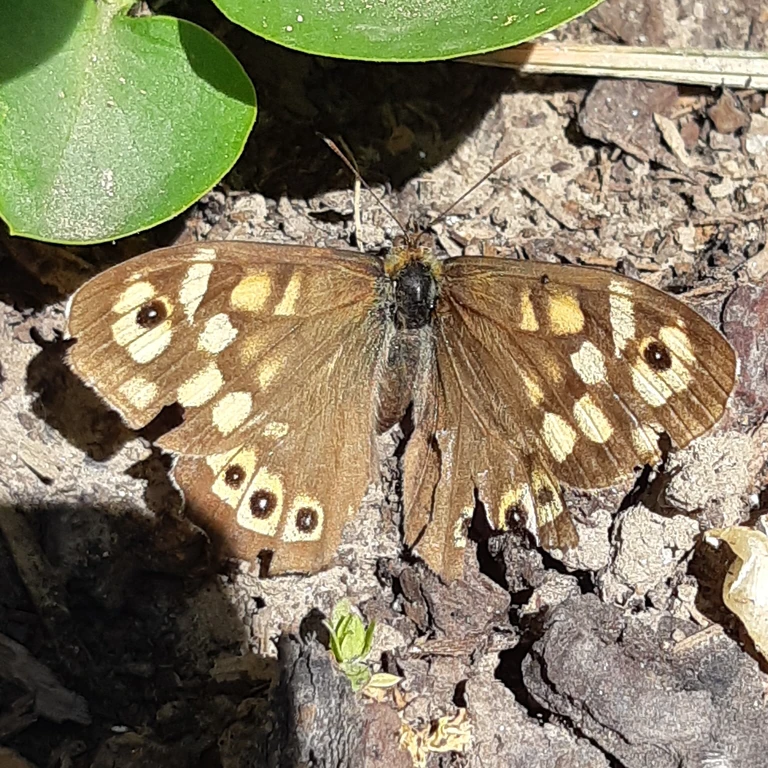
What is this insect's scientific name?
Pararge aegeria
